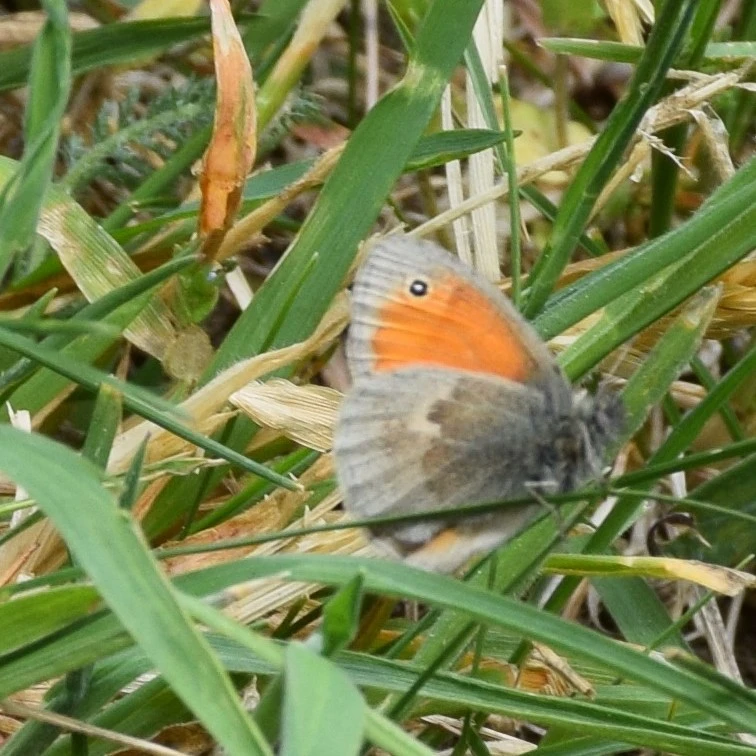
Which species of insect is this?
Coenonympha pamphilus
